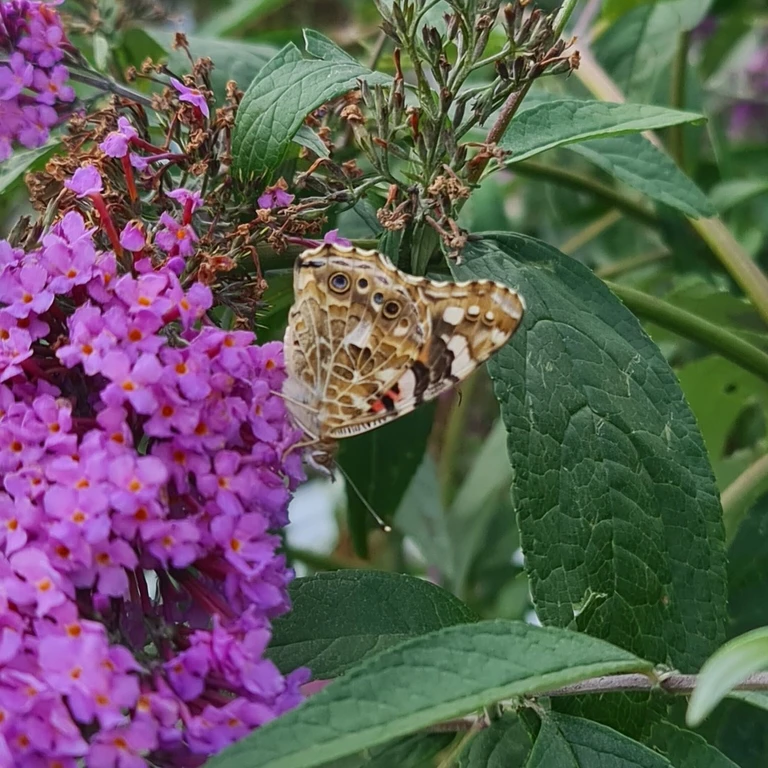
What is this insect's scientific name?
Vanessa cardui
